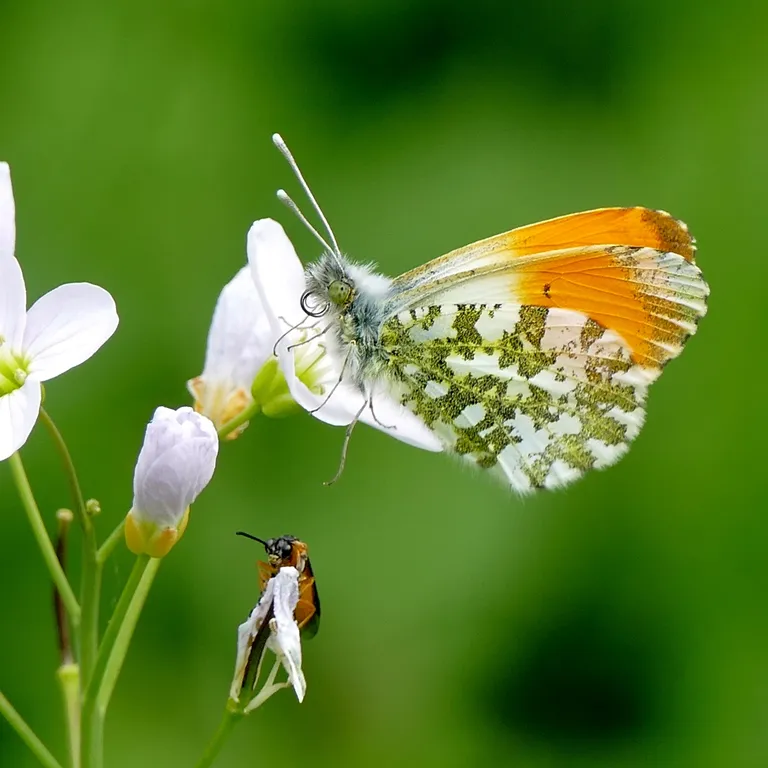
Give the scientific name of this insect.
Anthocharis cardamines
